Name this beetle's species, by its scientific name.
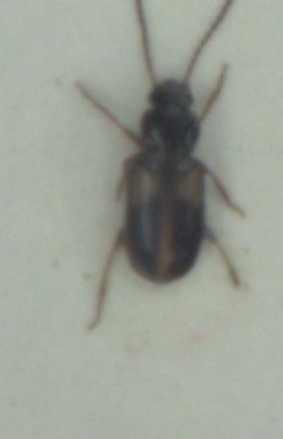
Acupalpus meridianus
